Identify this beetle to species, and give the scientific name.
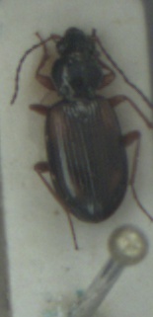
Bembidion tetracolum
